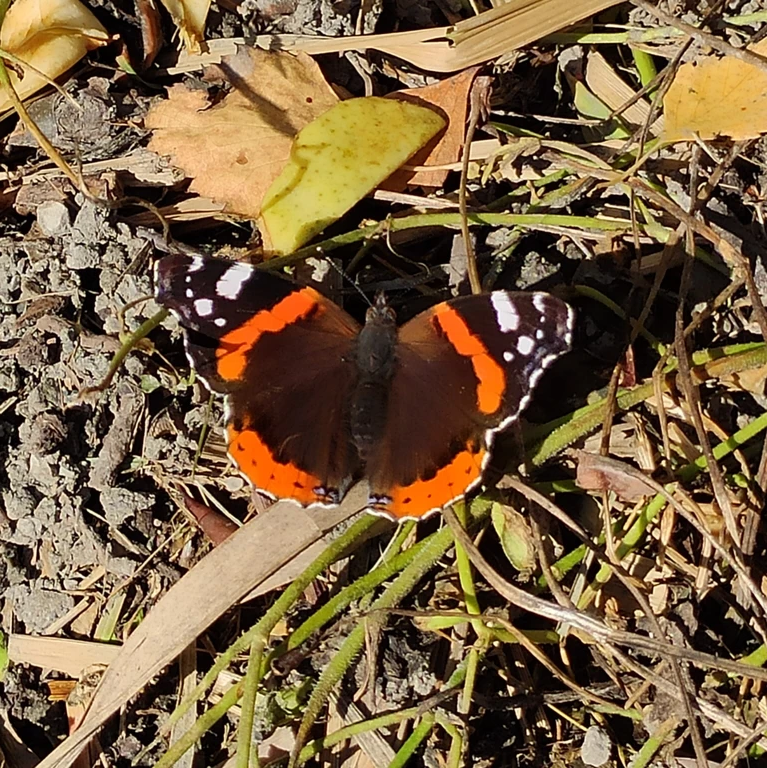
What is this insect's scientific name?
Vanessa atalanta
